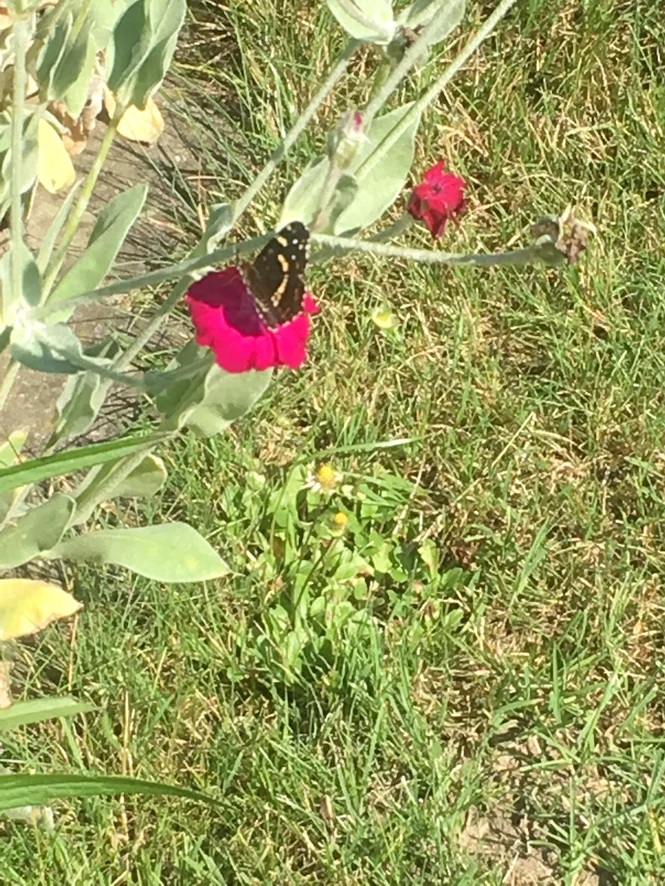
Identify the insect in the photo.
Araschnia levana
